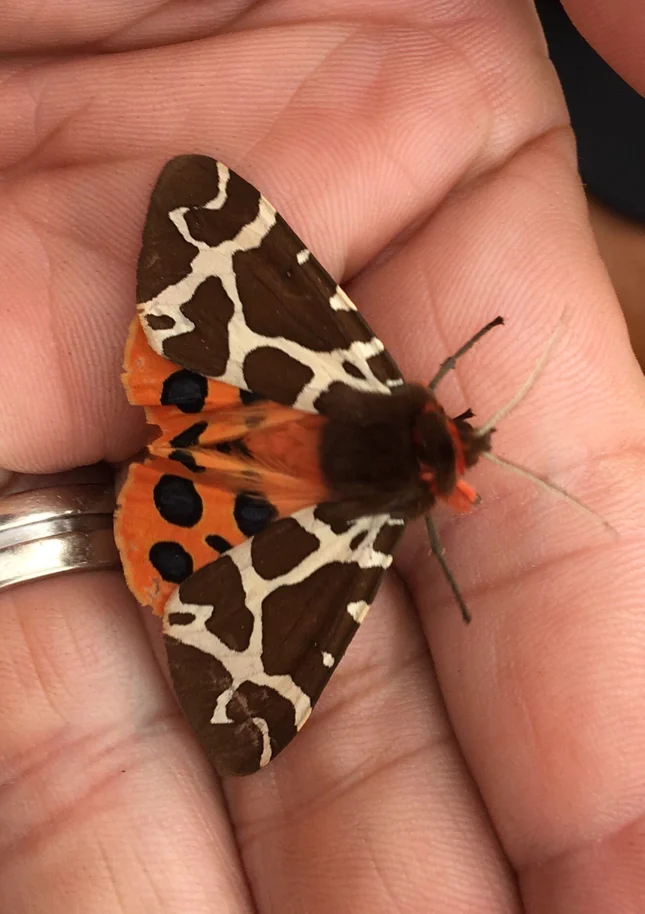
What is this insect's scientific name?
Arctia caja
